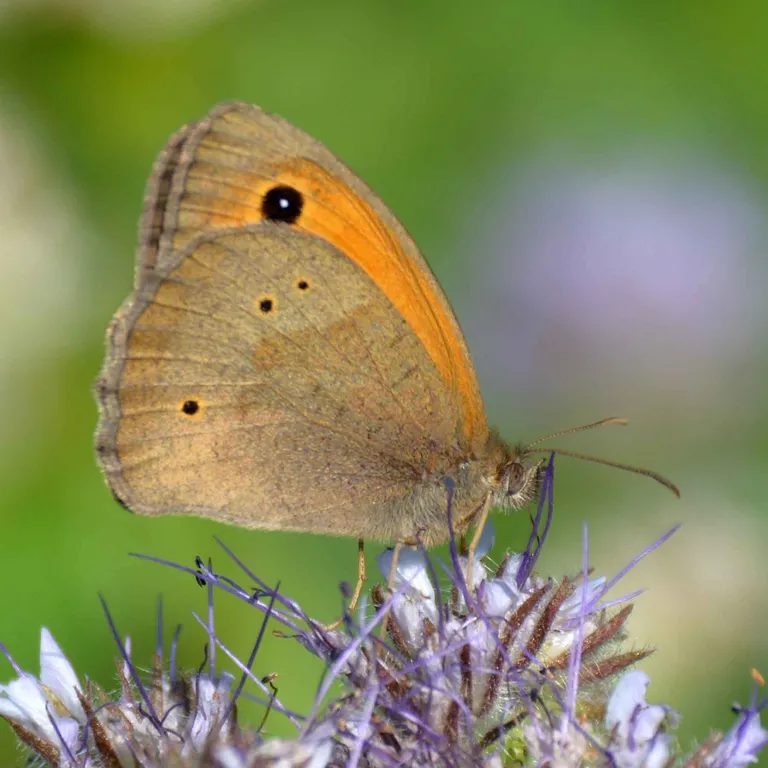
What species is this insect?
Maniola jurtina
